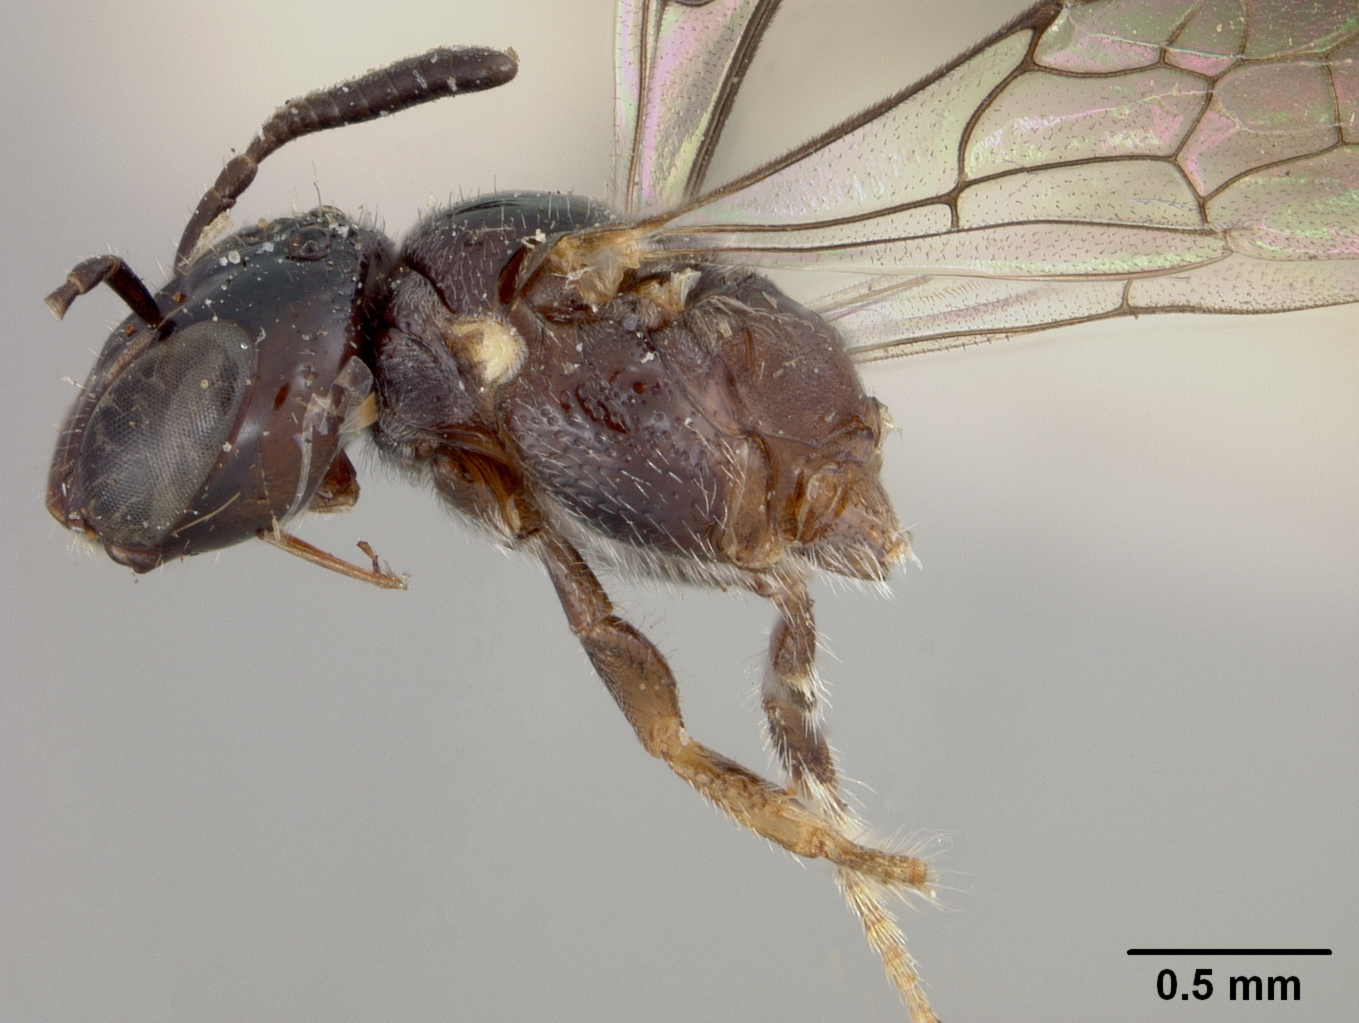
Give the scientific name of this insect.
Ceratina nigrita
